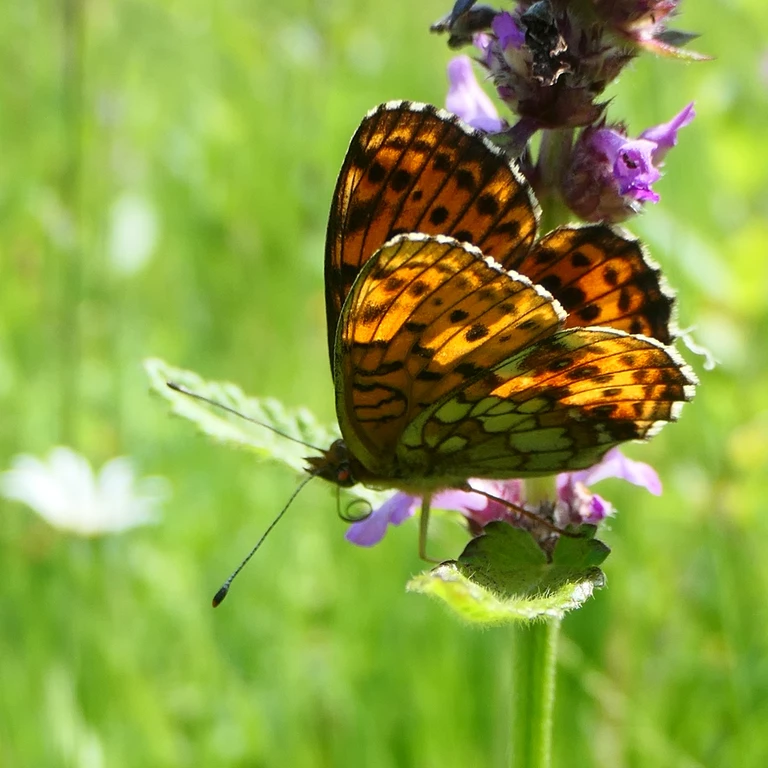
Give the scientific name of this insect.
Brenthis ino
